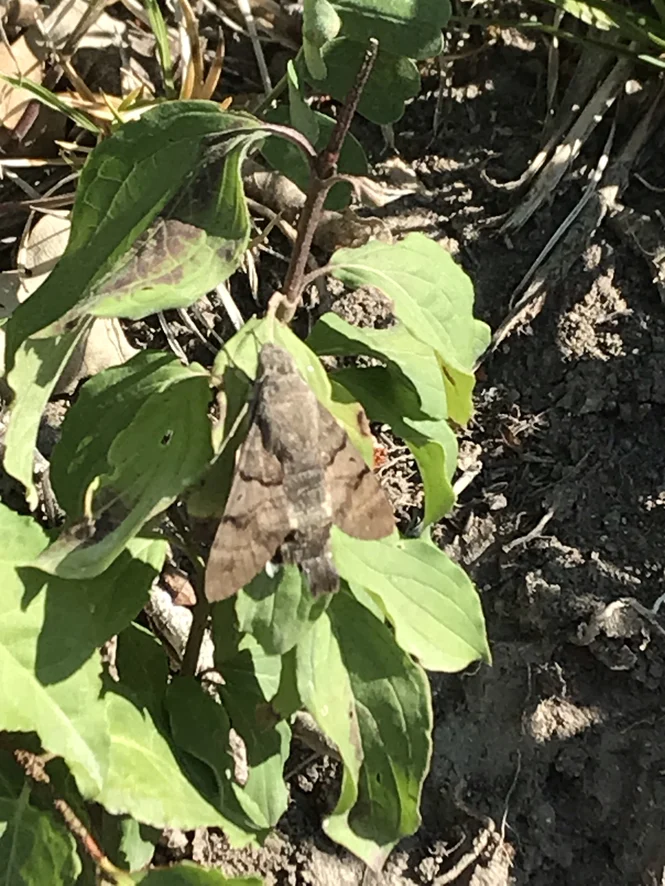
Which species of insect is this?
Macroglossum stellatarum
